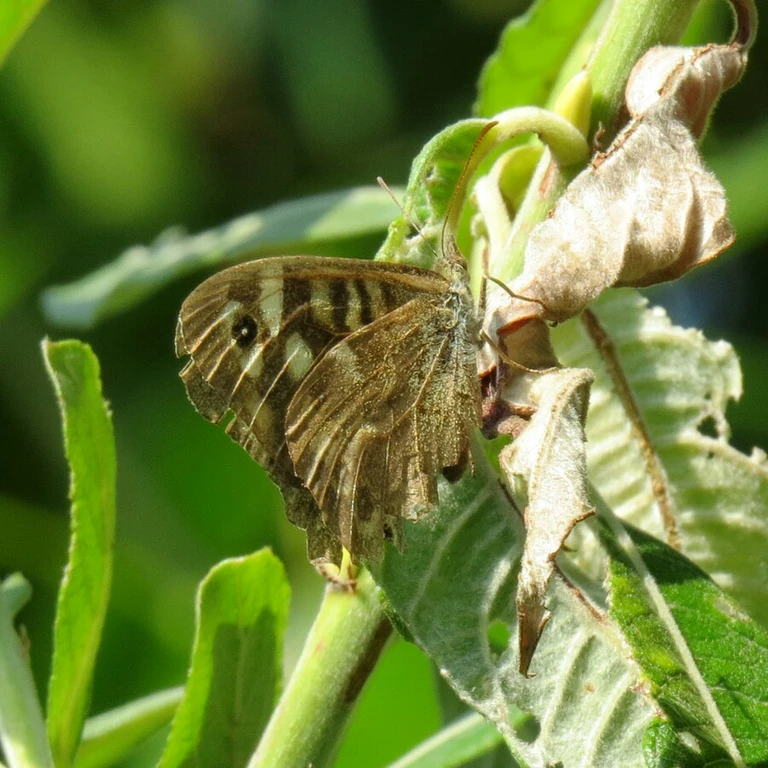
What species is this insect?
Pararge aegeria
